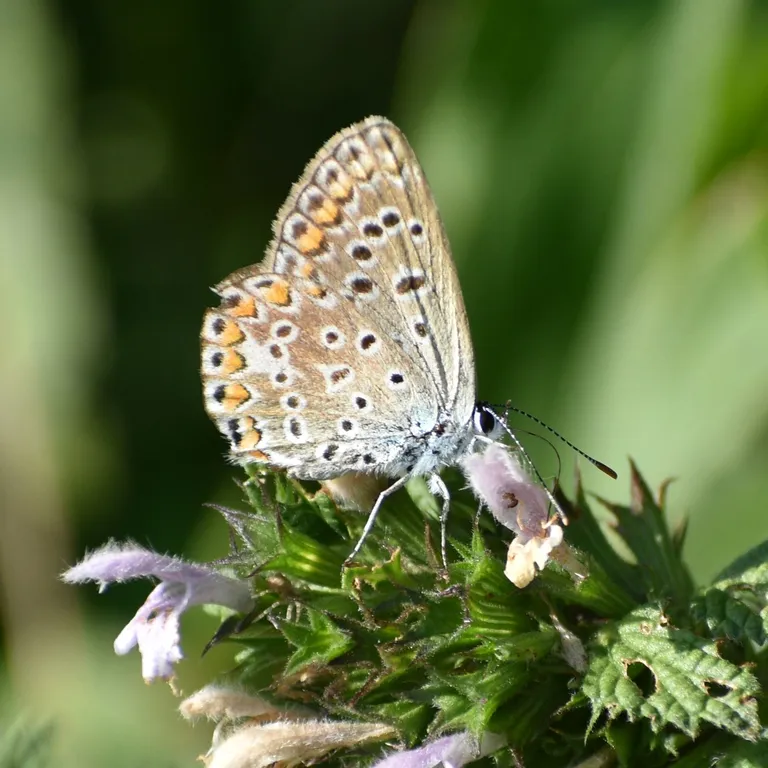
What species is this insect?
Polyommatus icarus
